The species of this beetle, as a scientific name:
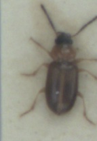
Acupalpus flavicollis
